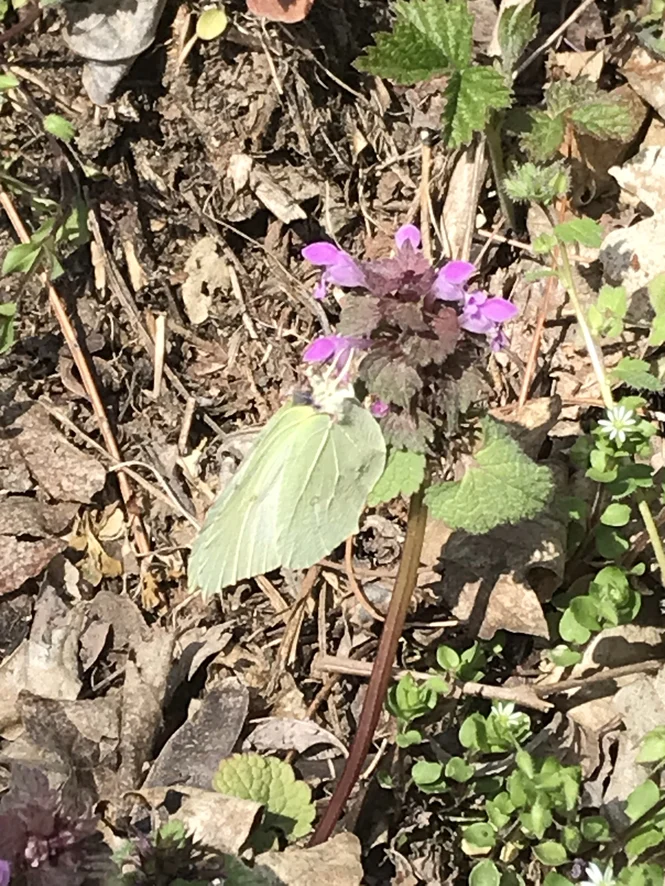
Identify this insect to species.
Gonepteryx rhamni
